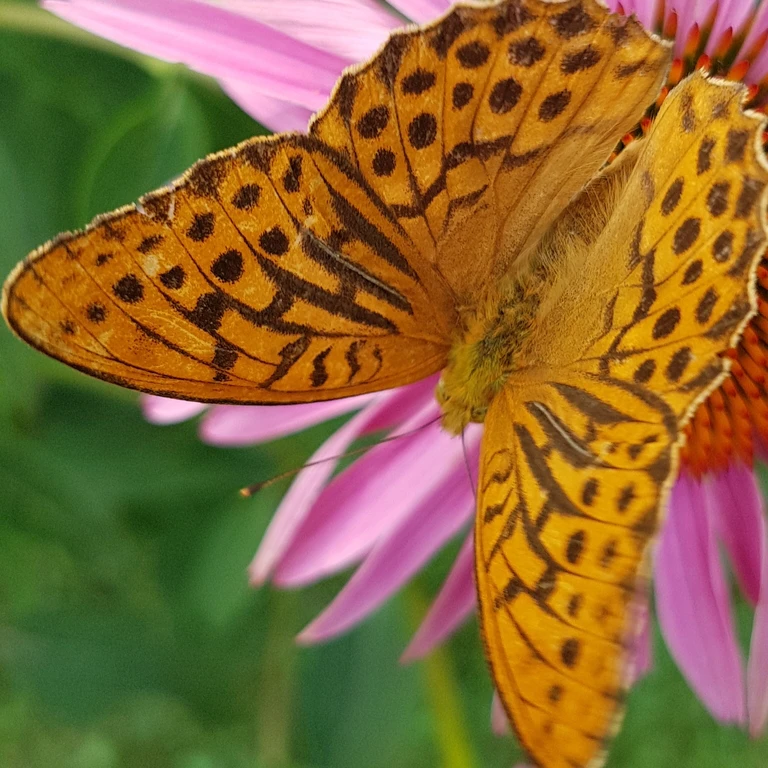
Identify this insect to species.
Argynnis paphia
